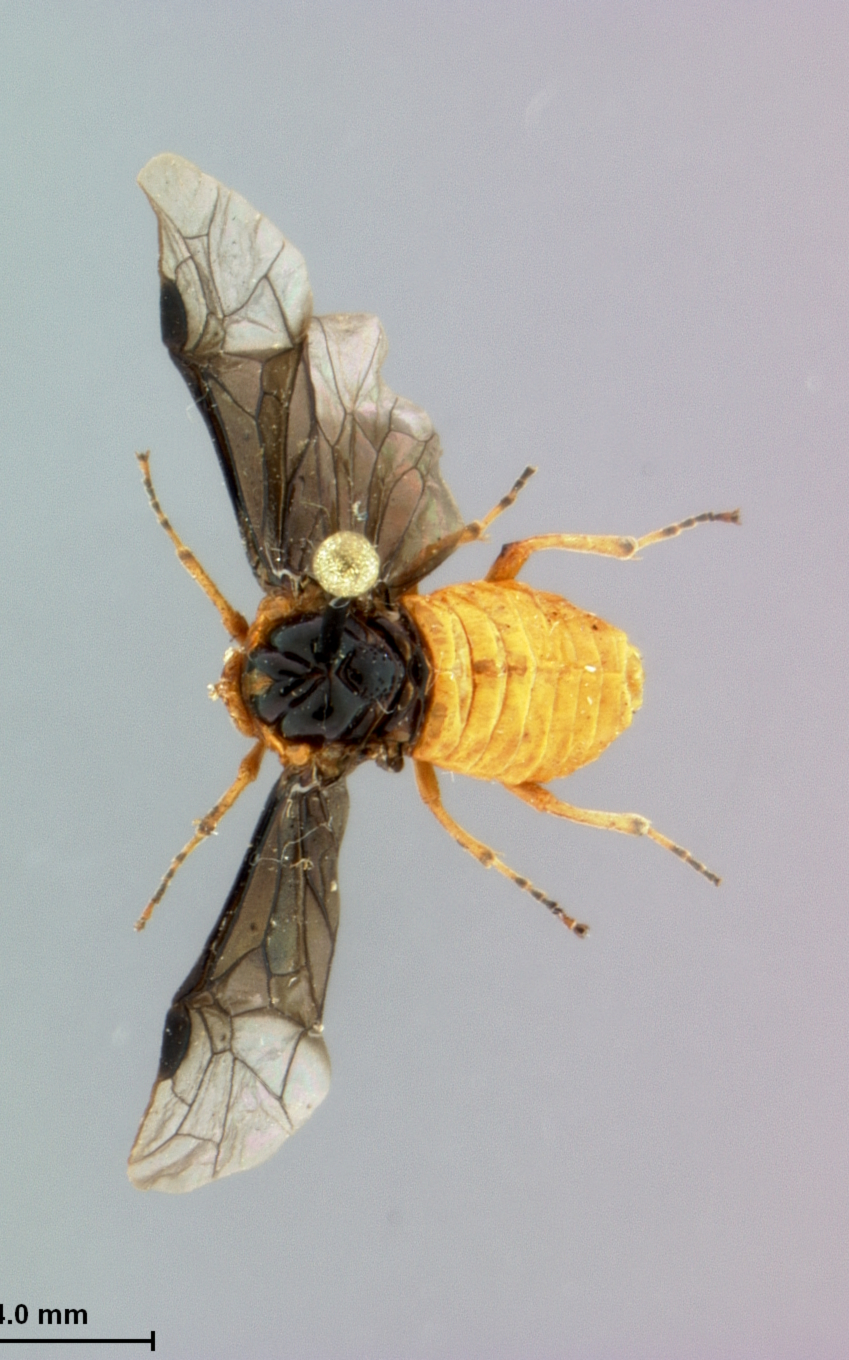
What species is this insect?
Blennocampa religiosa
